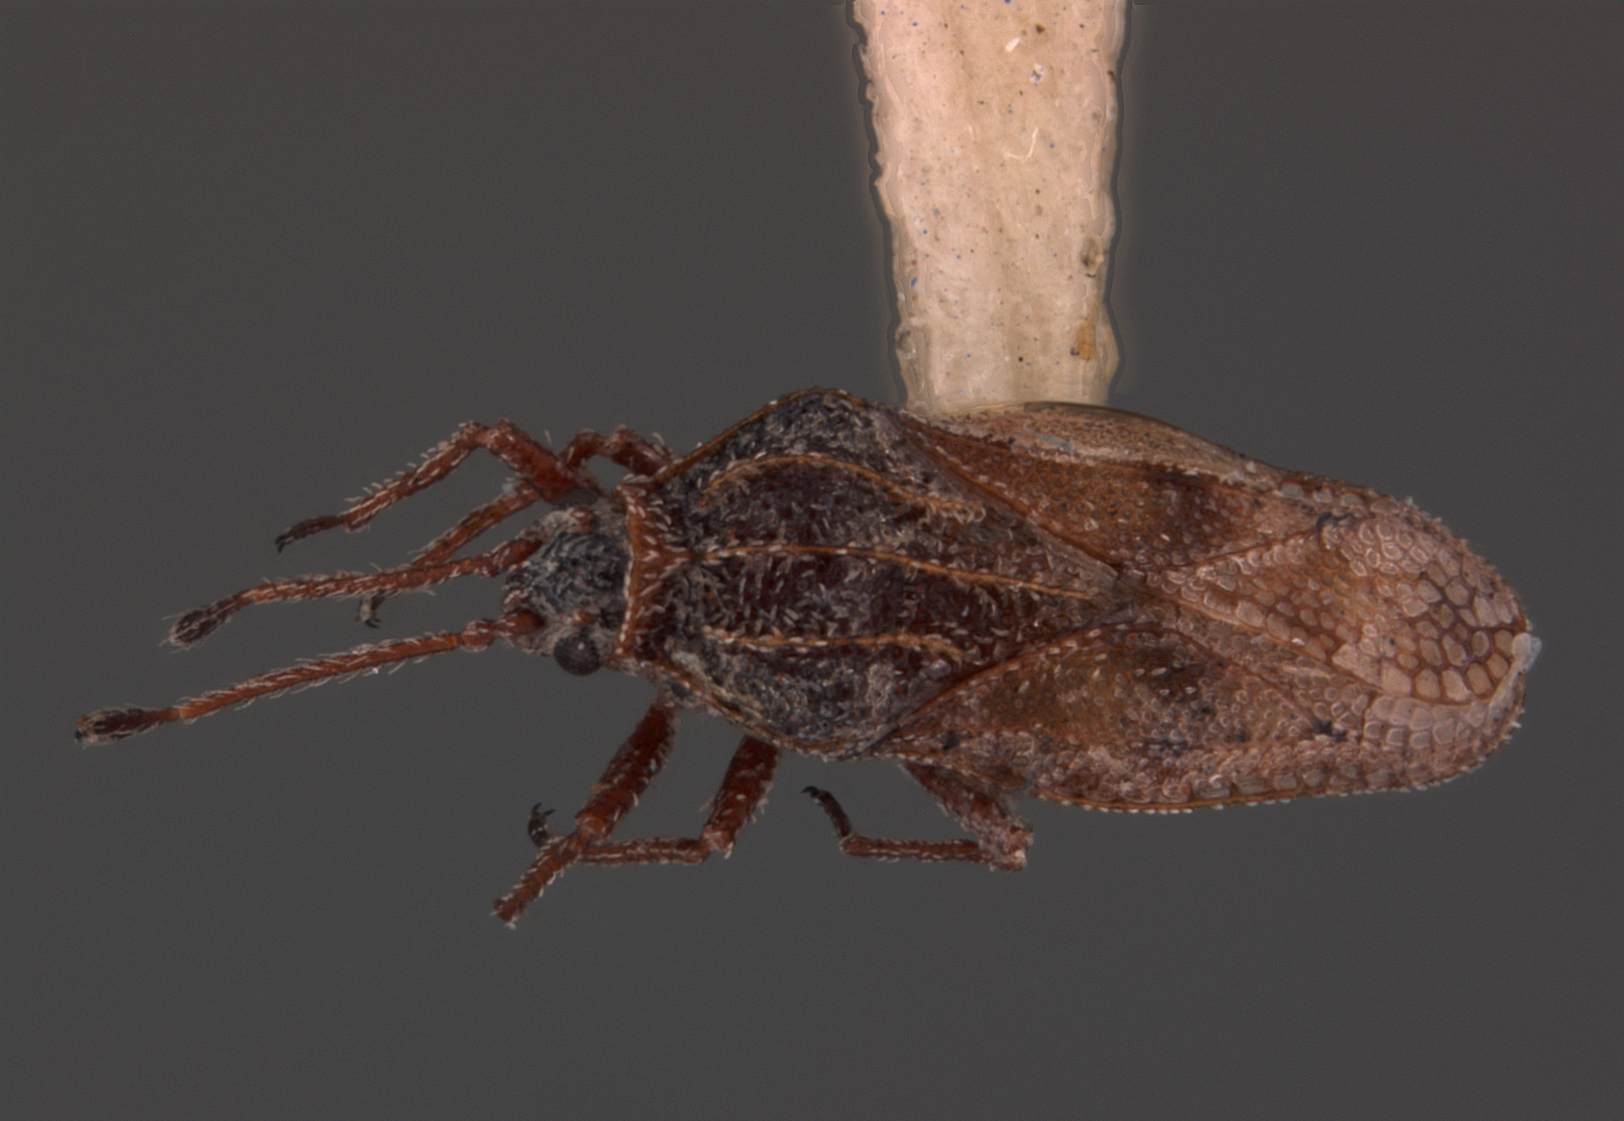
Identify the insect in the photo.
Tingis teretis
